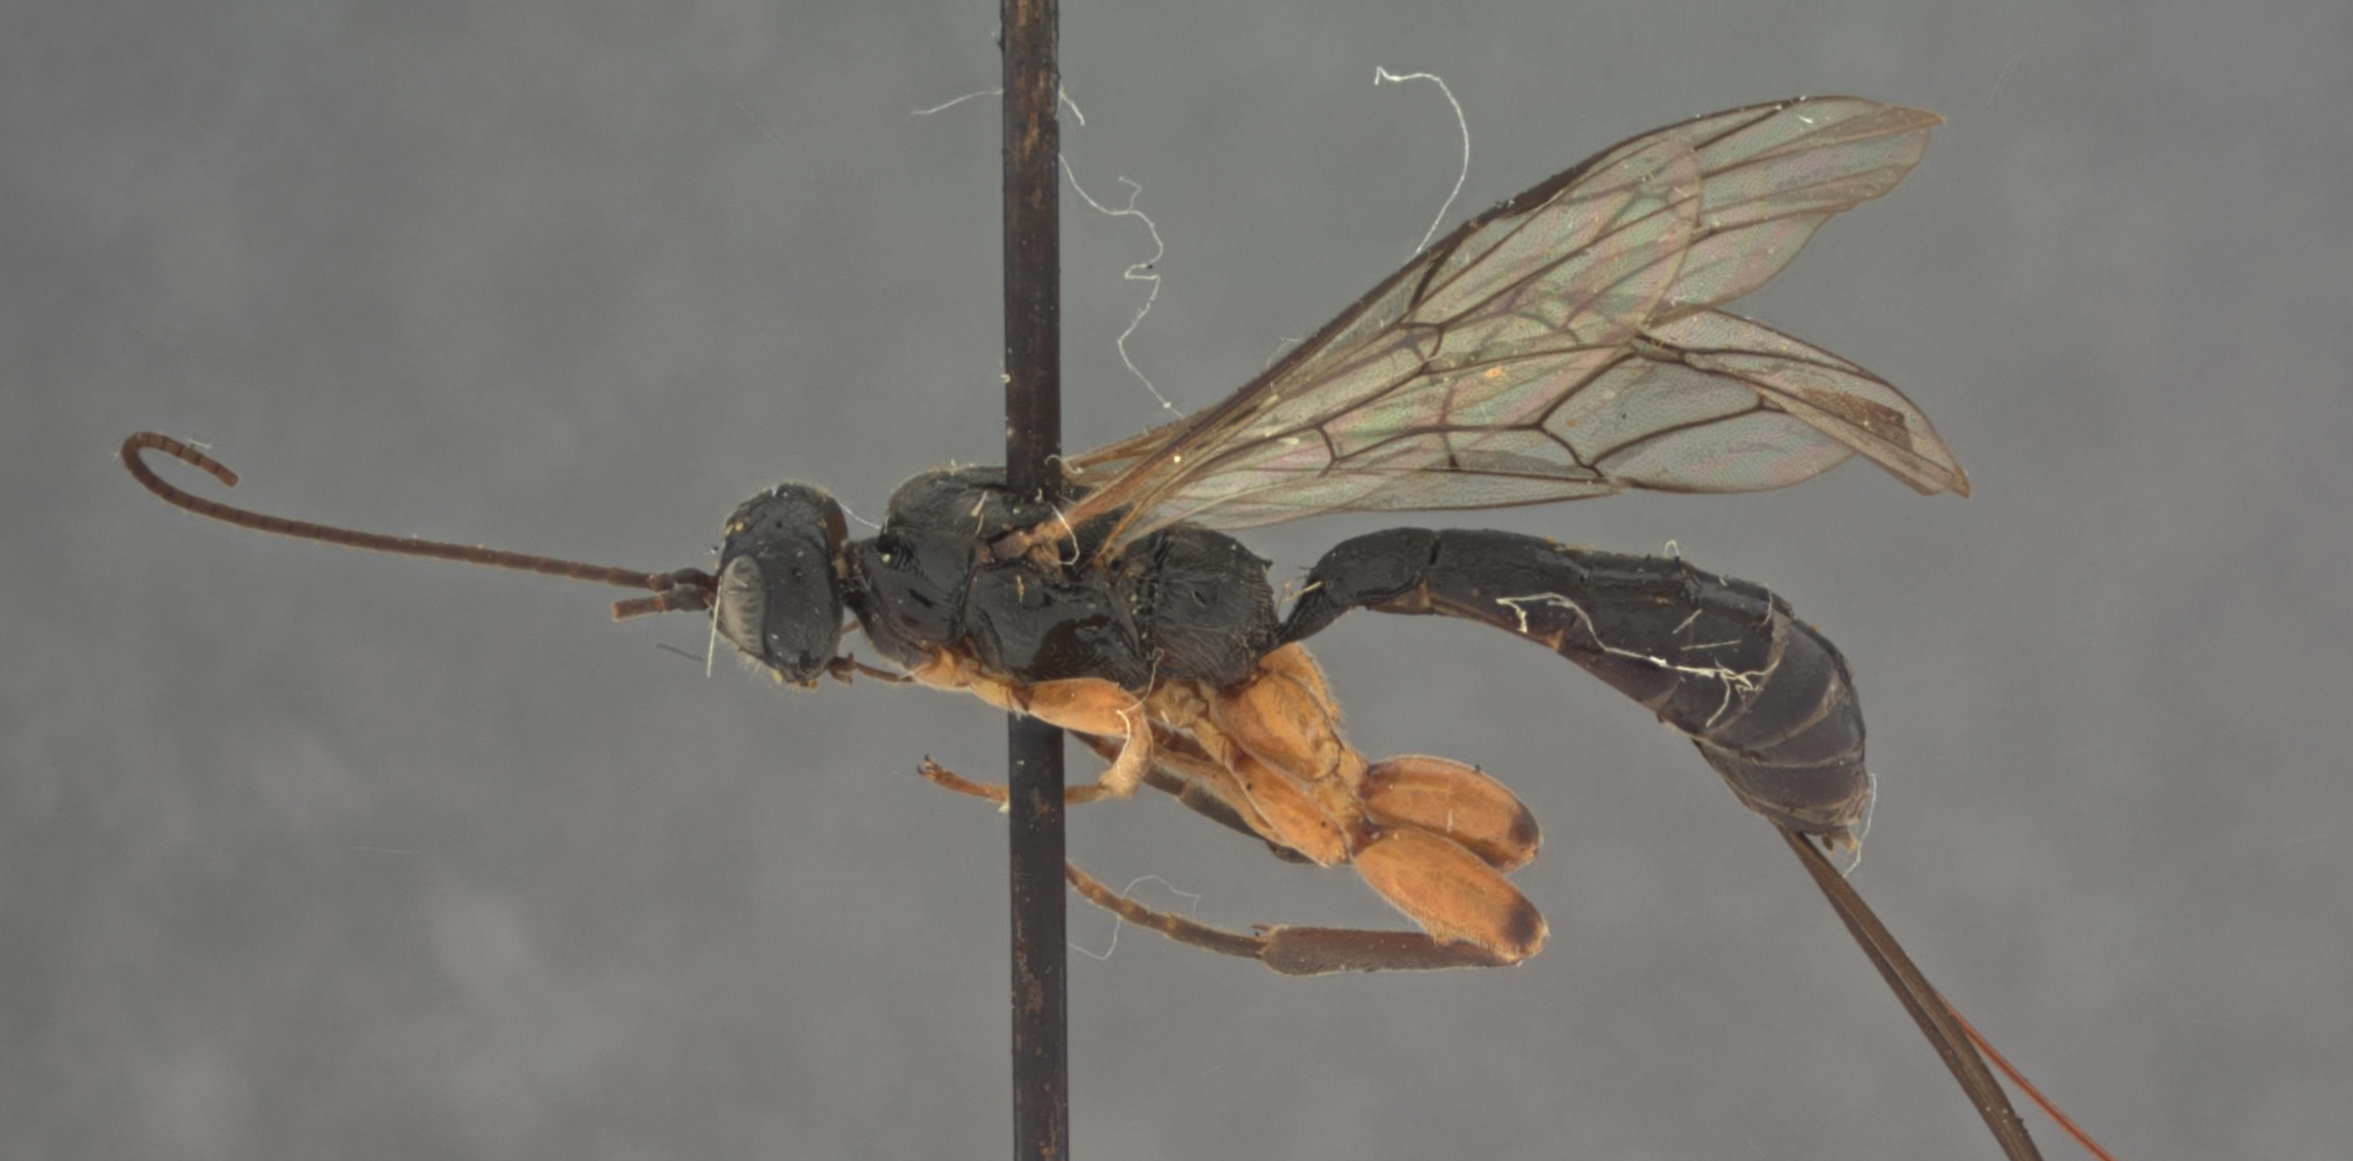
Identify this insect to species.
Odontomerus tibialis
